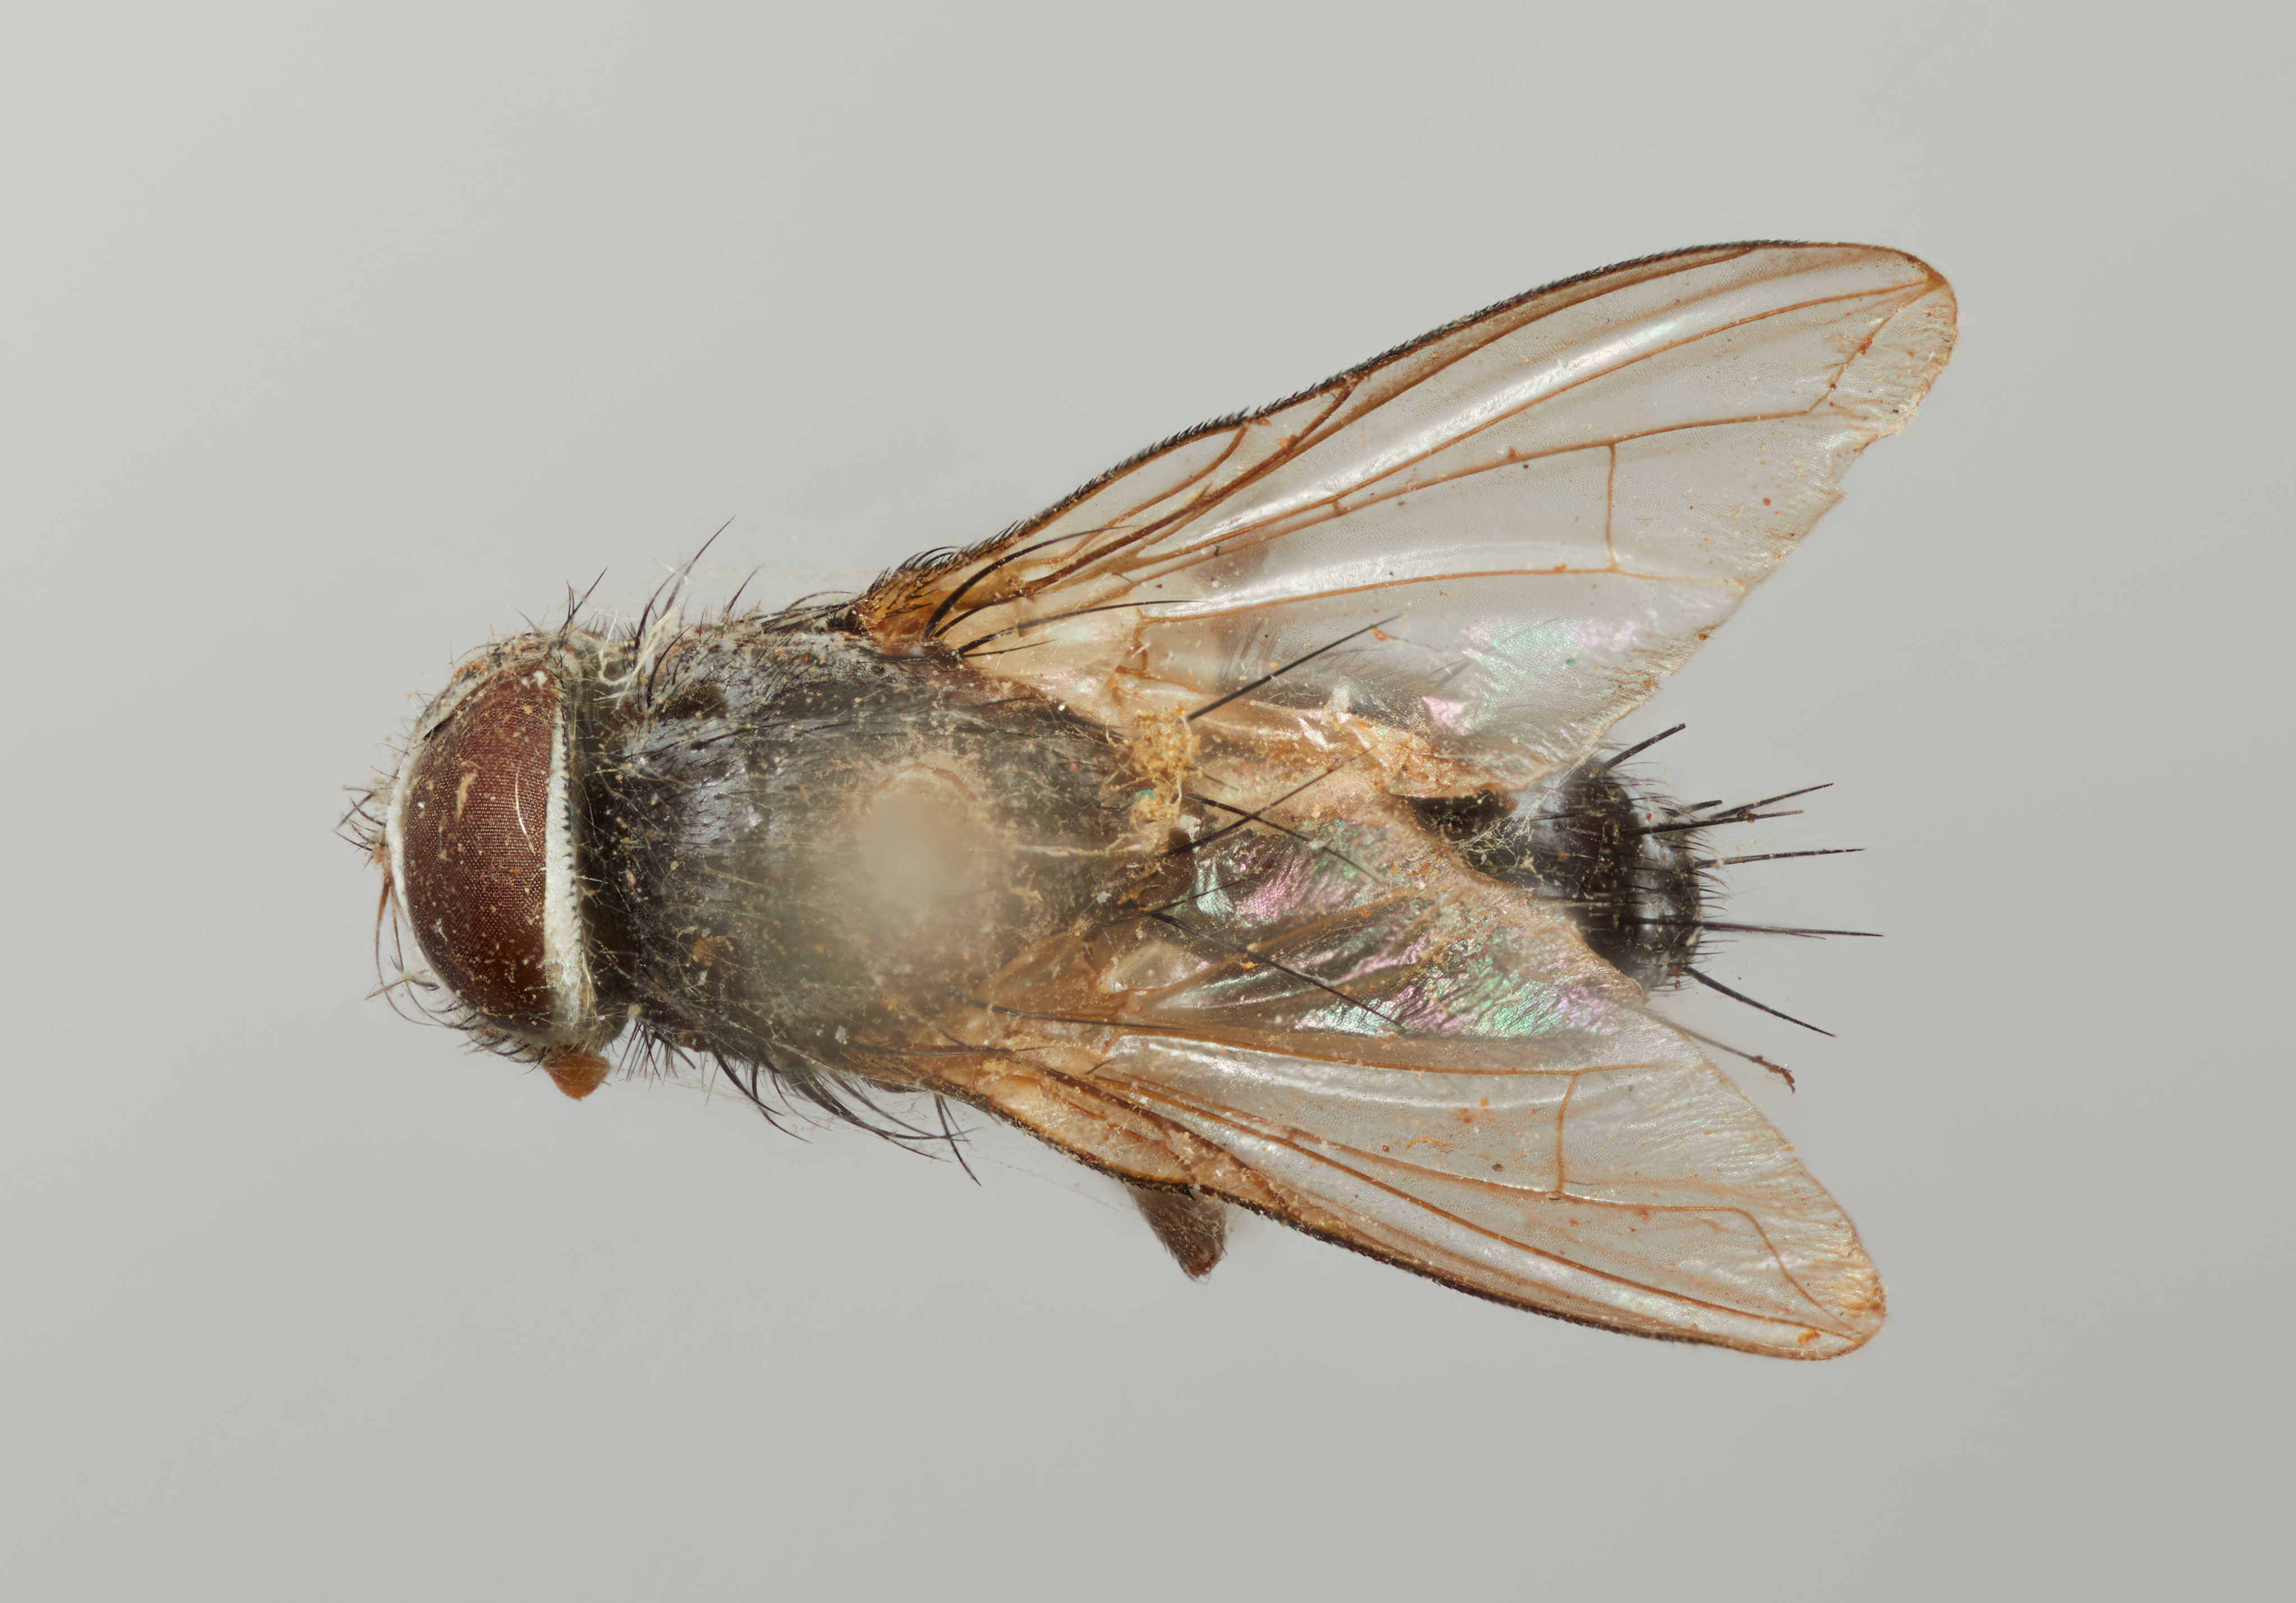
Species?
Eoacemyia bakeri
